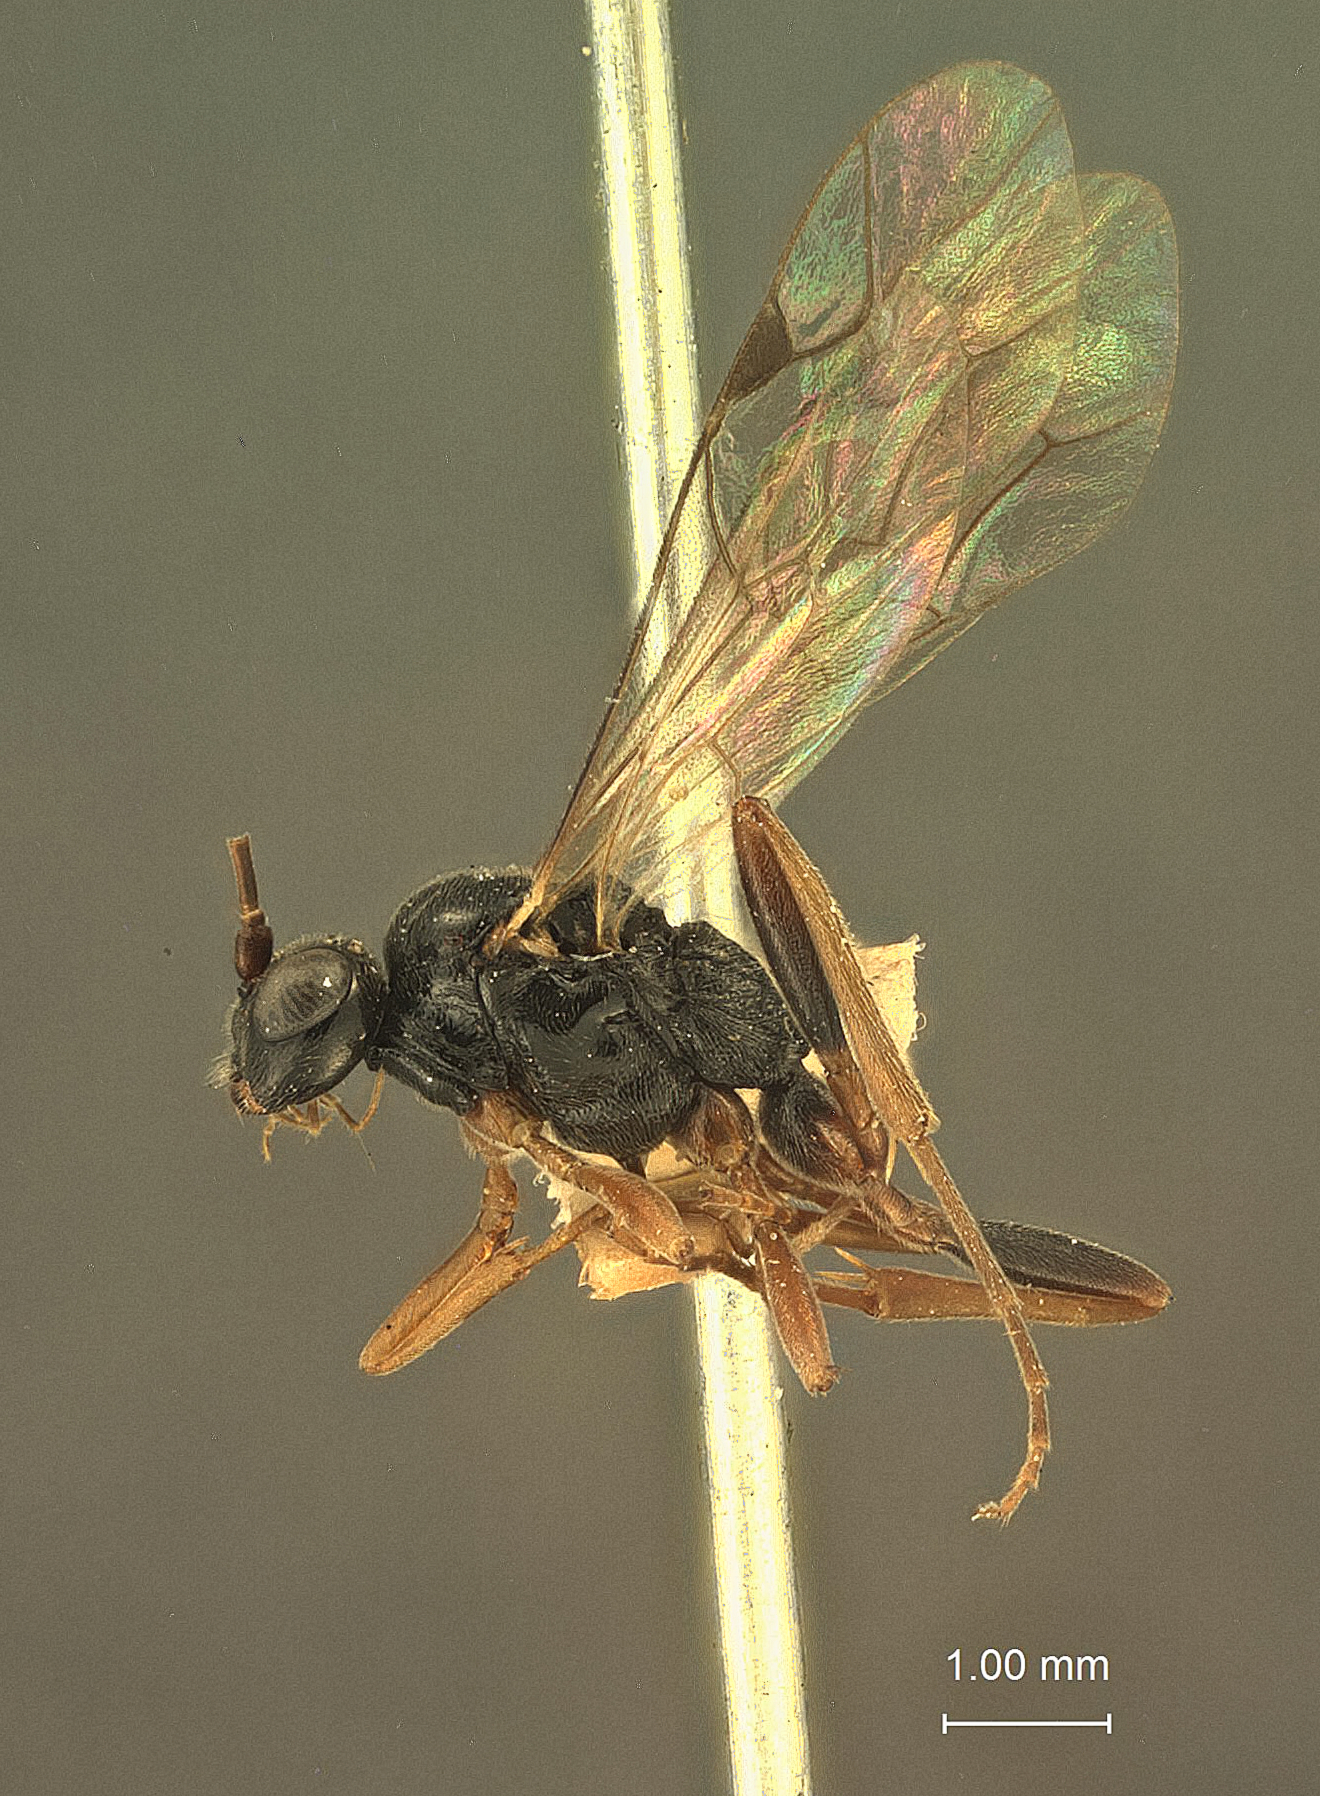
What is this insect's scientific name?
Atractodes grandis
